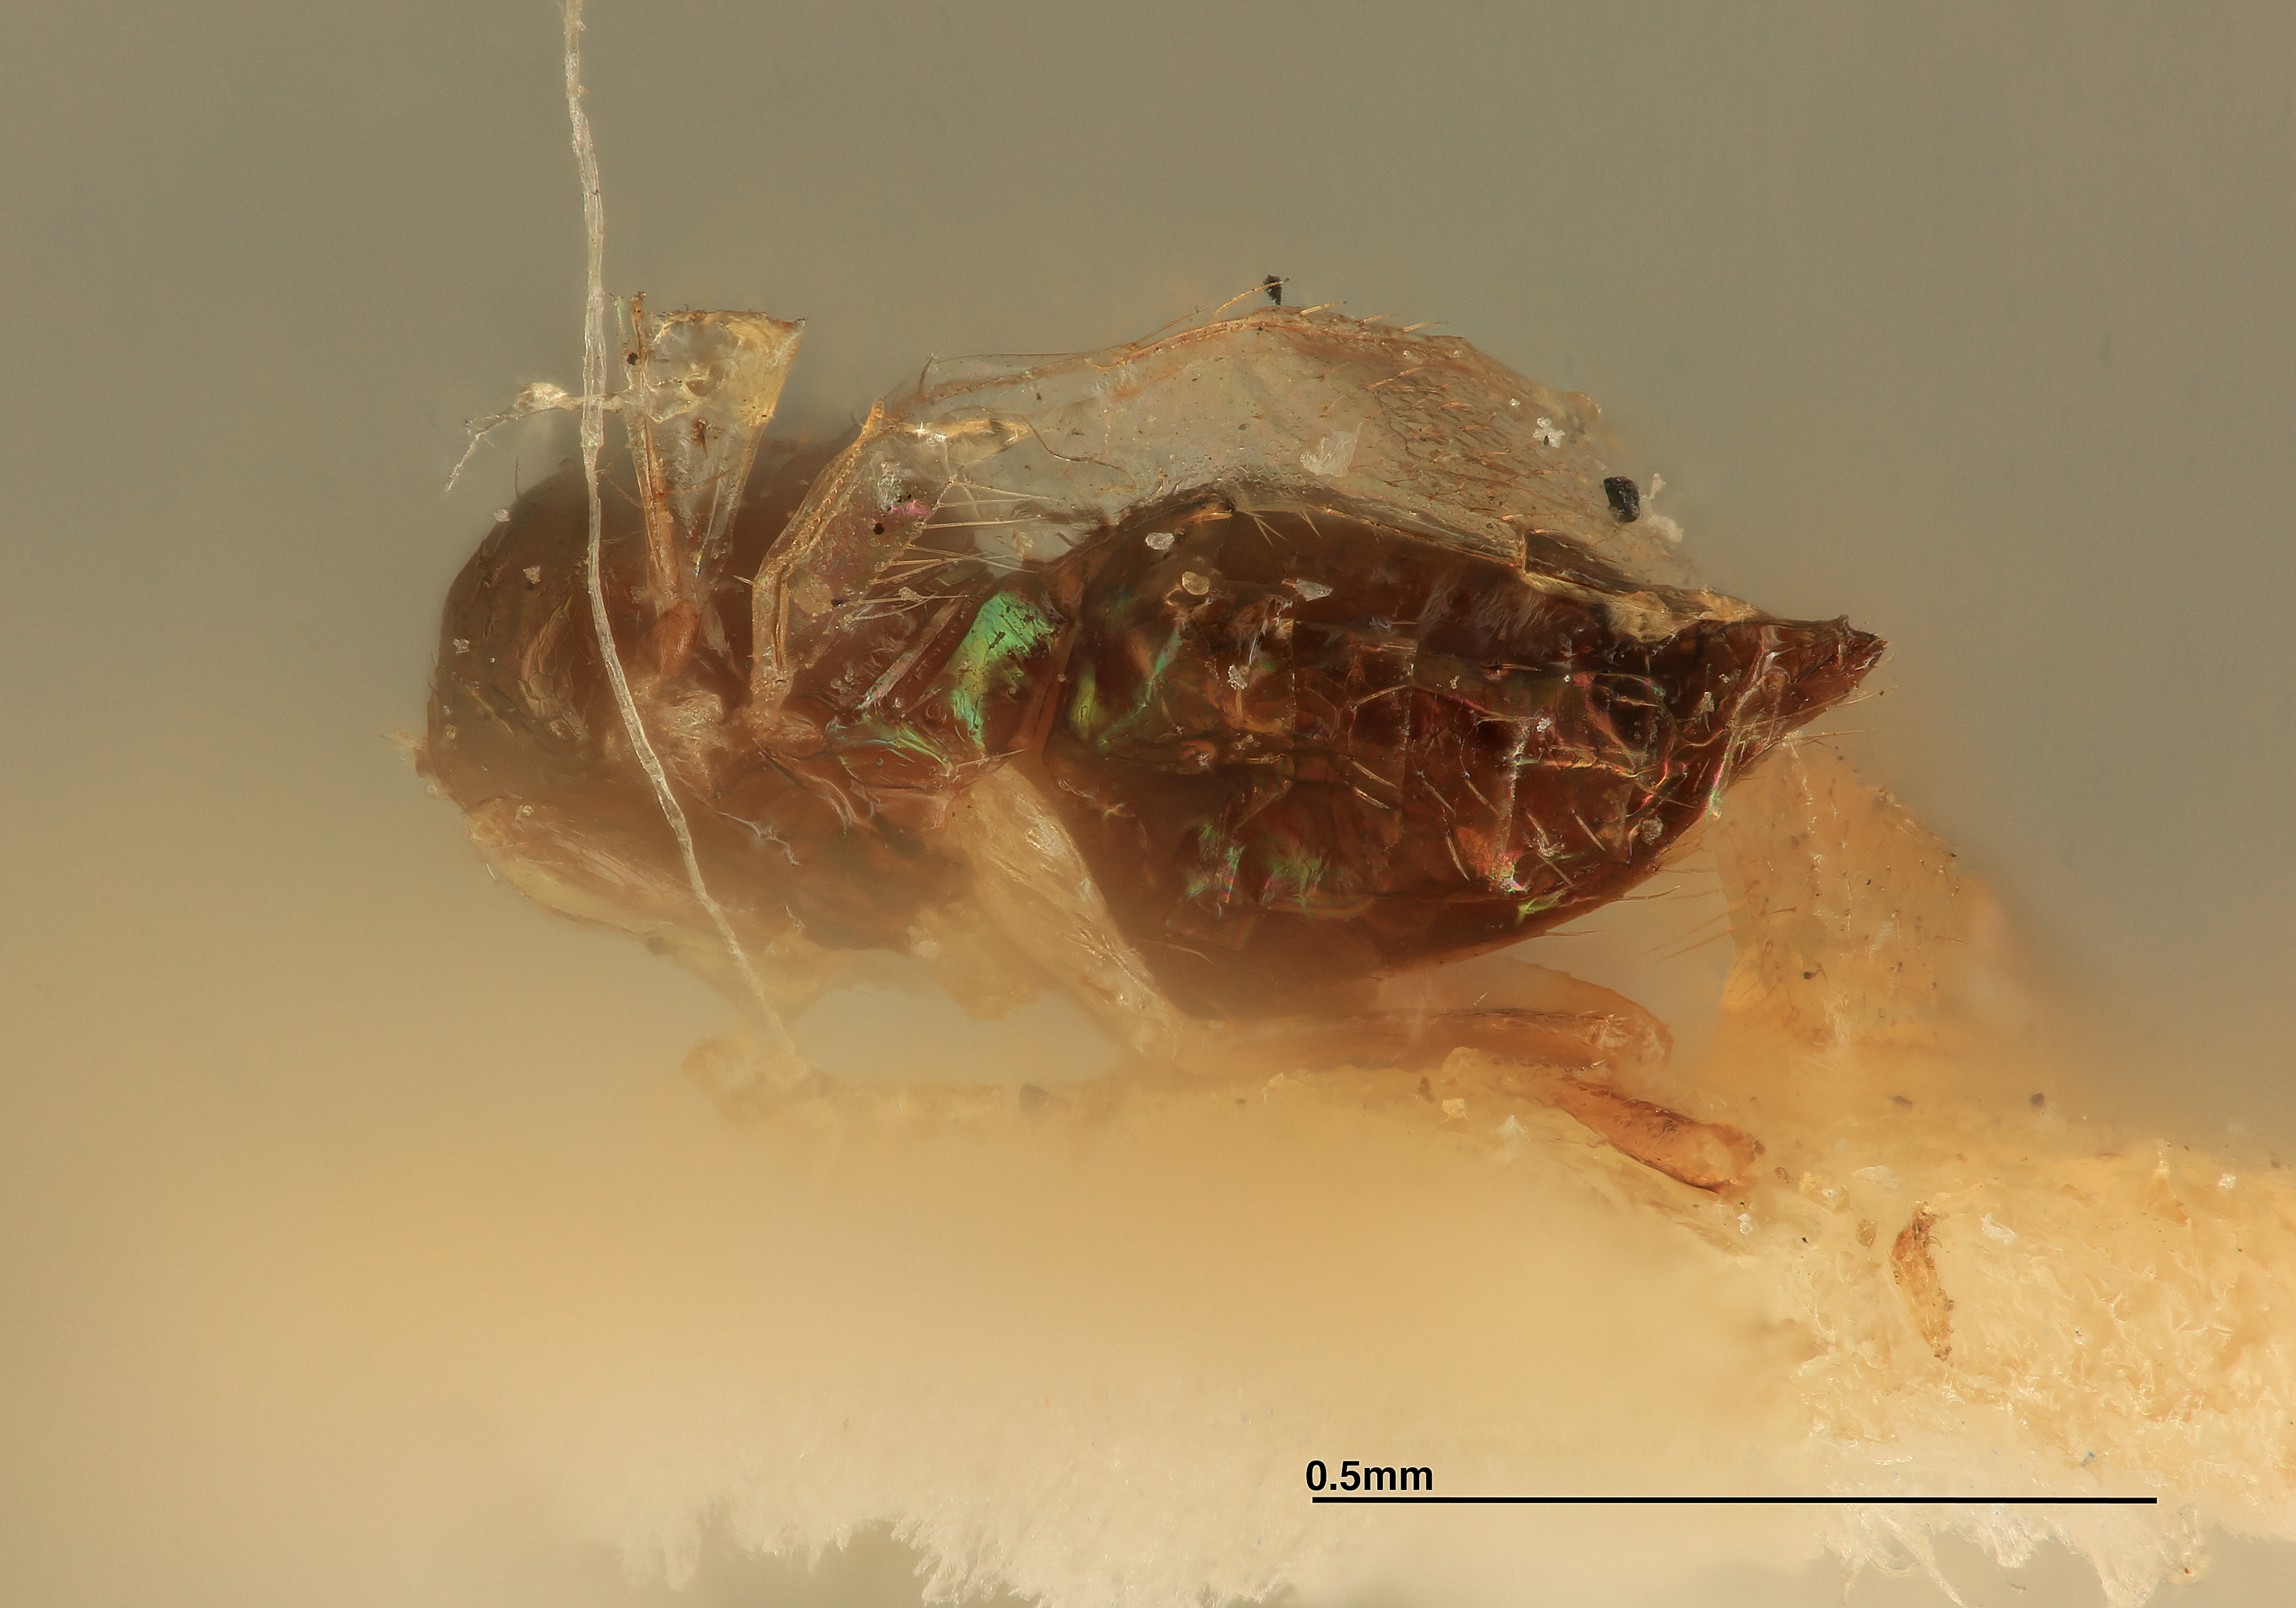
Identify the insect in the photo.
Achrysocharis athanasii
